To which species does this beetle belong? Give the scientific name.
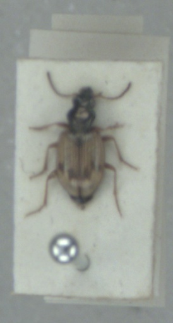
Bembidion pallidipenne
